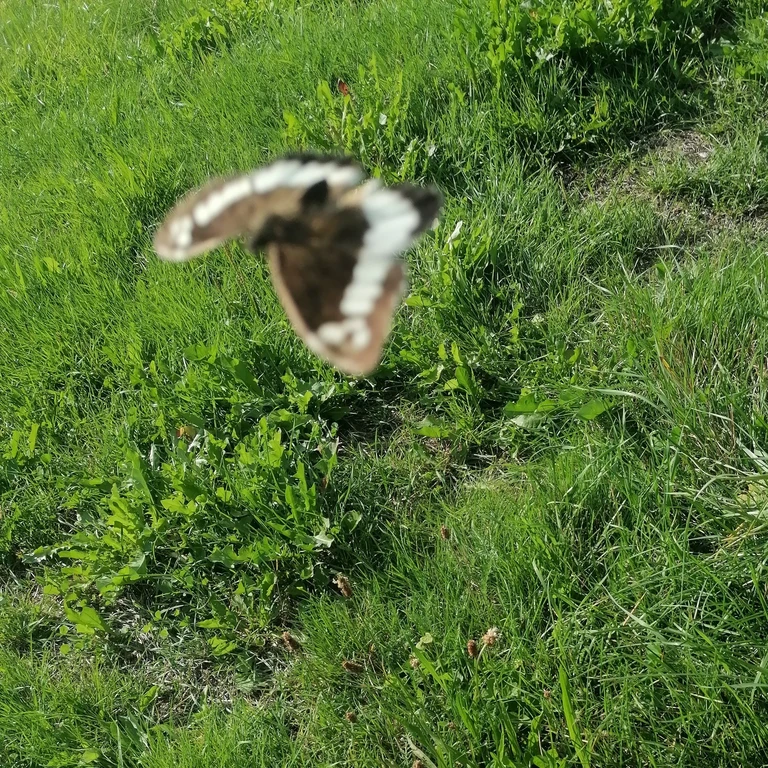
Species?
Brintesia circe
